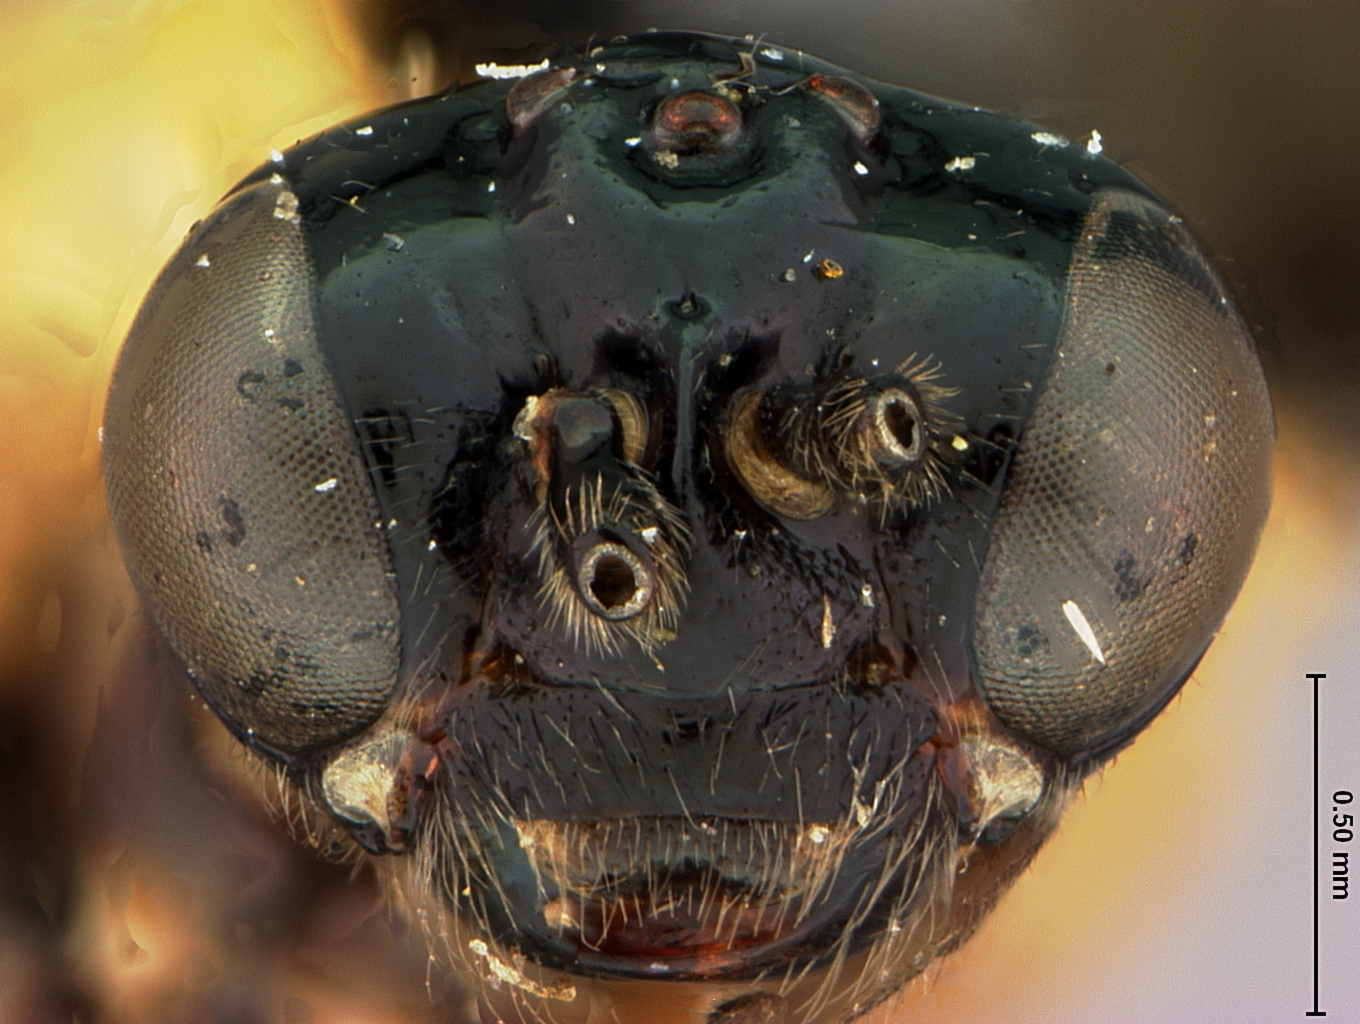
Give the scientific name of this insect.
Hemidianeura midea
